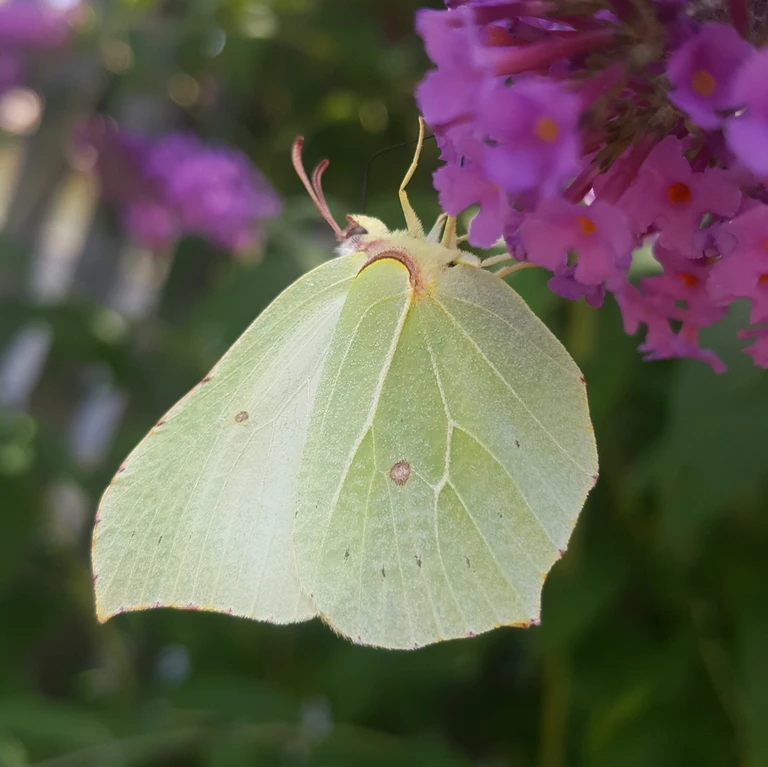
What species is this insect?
Gonepteryx rhamni
